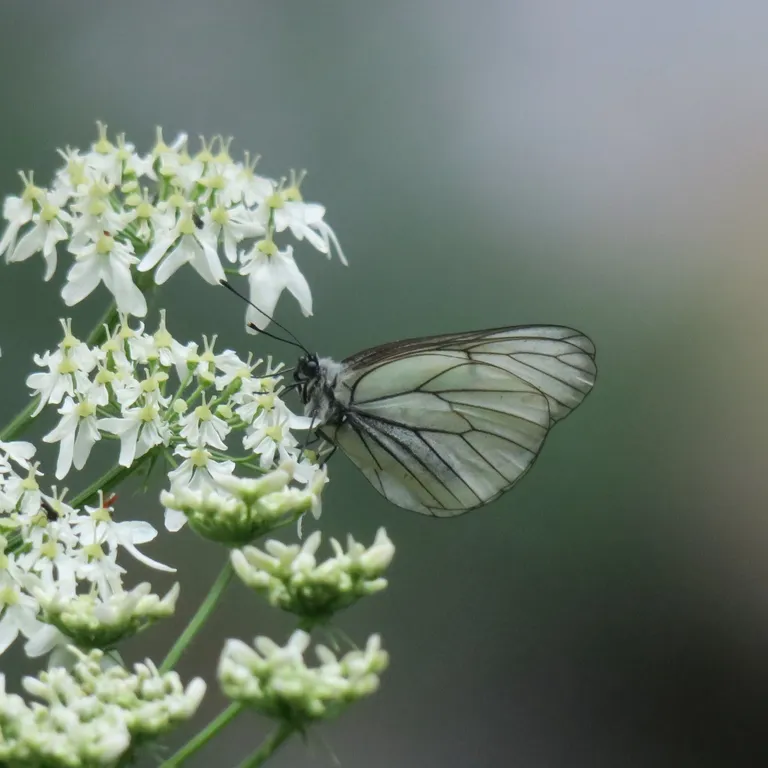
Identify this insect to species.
Aporia crataegi
